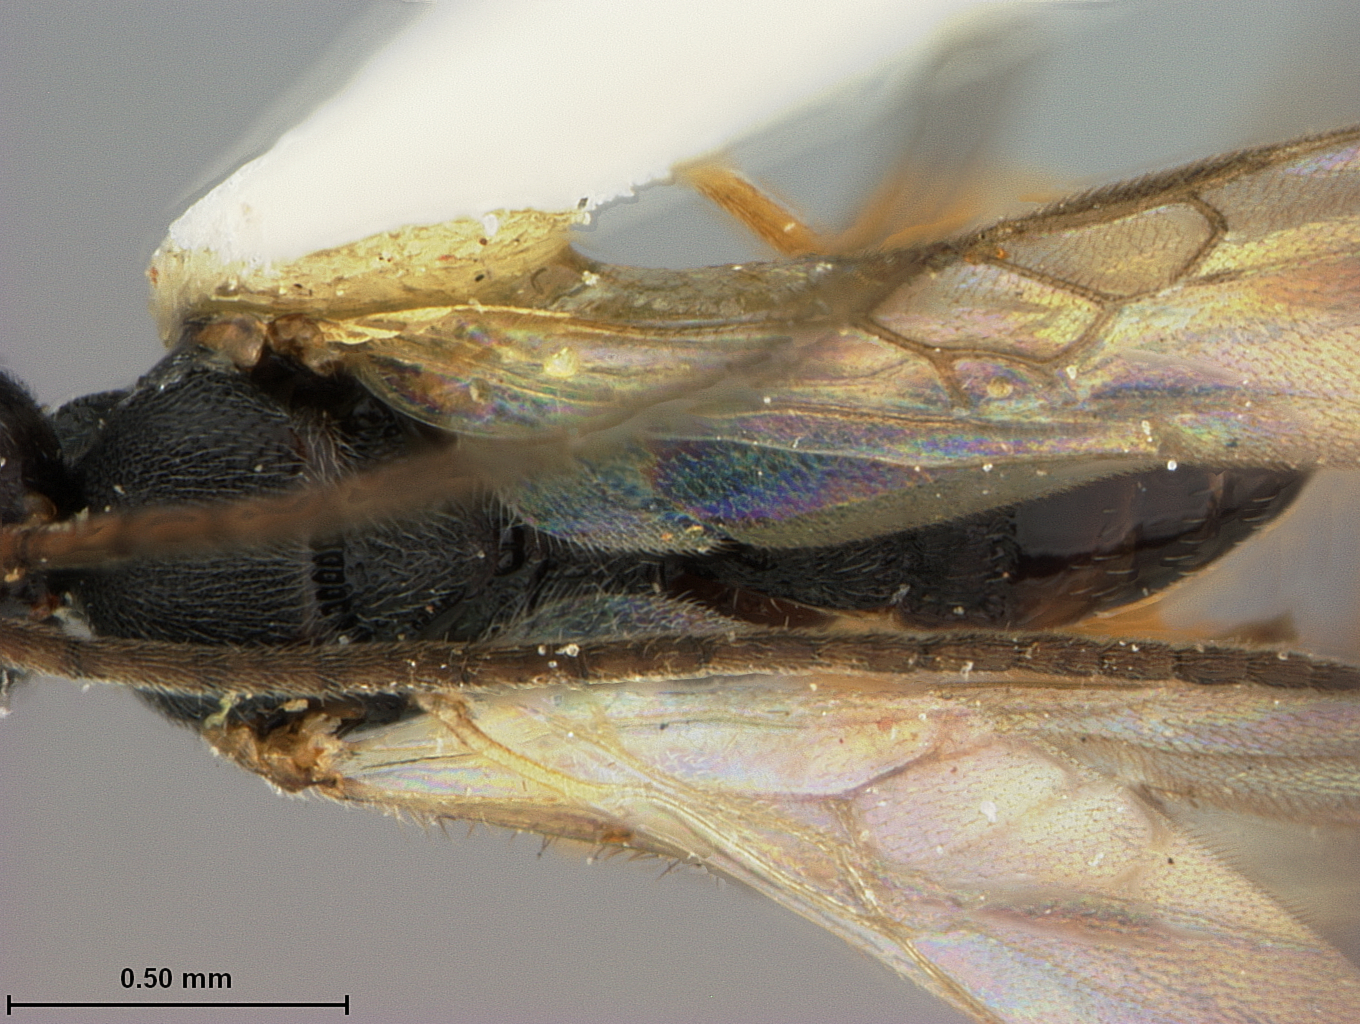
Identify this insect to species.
Apanteles antipoda
